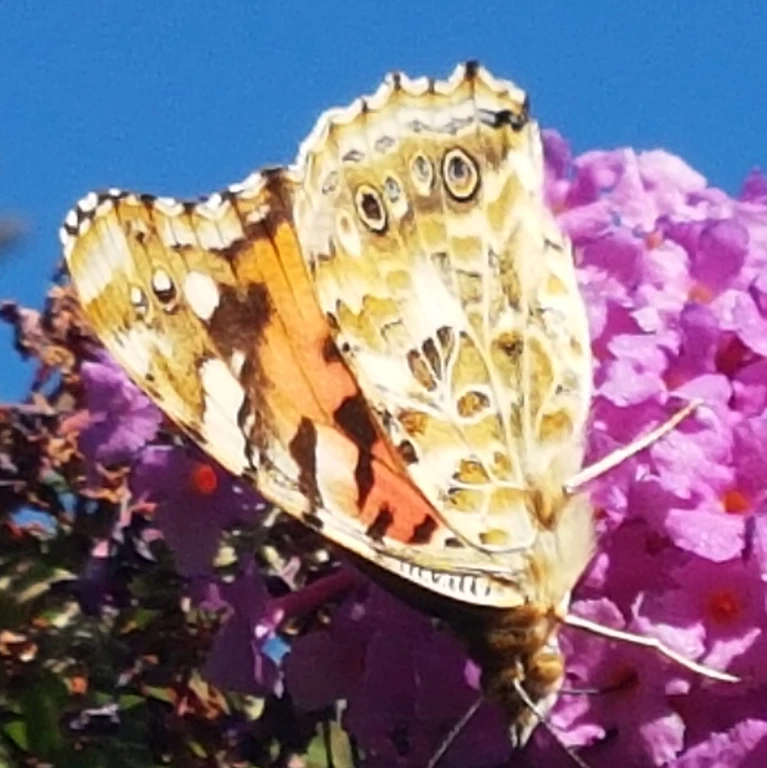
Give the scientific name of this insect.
Vanessa cardui
